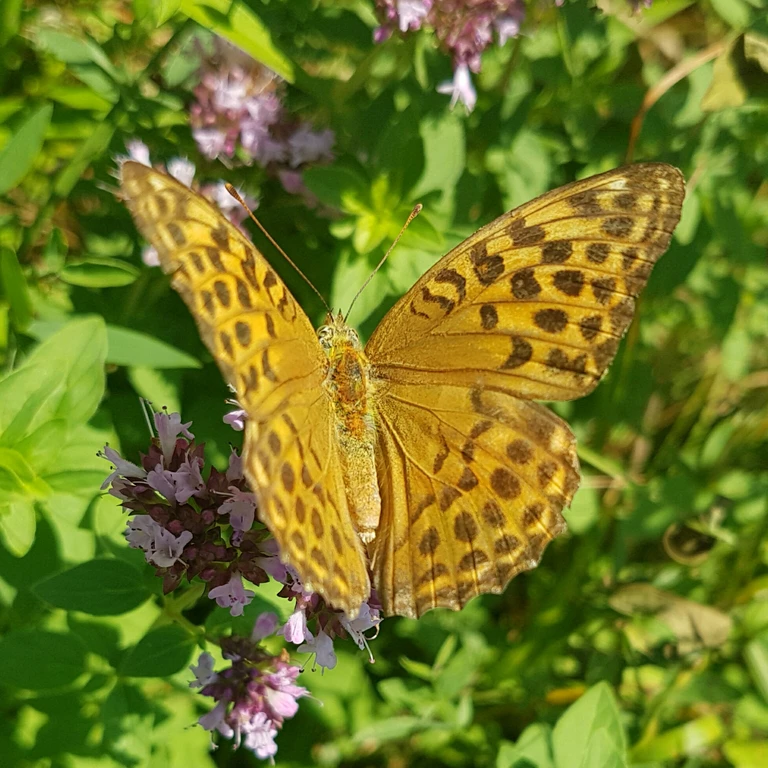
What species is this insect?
Argynnis paphia
